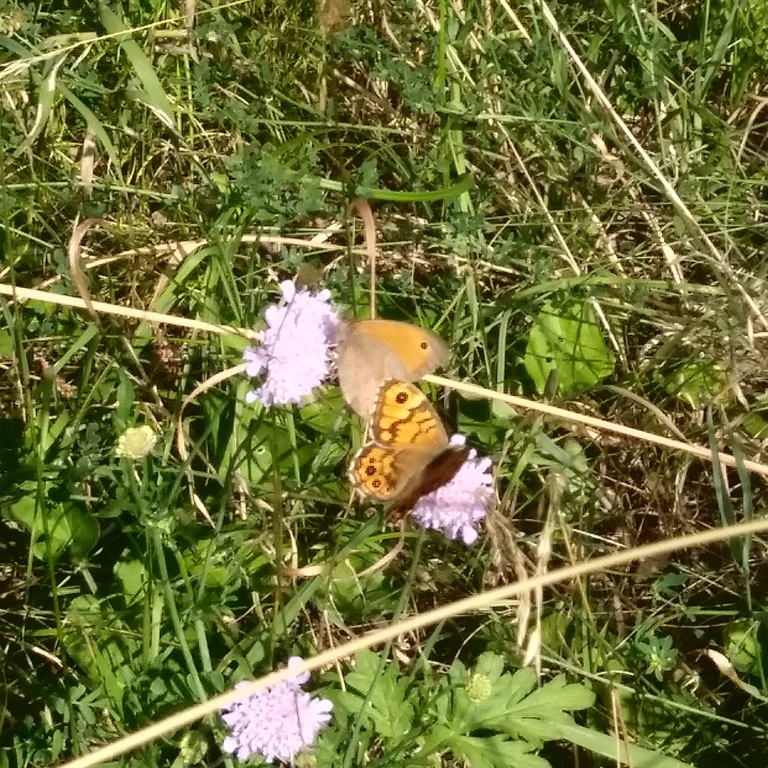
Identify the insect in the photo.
Lasiommata megera (also Pararge megera)
